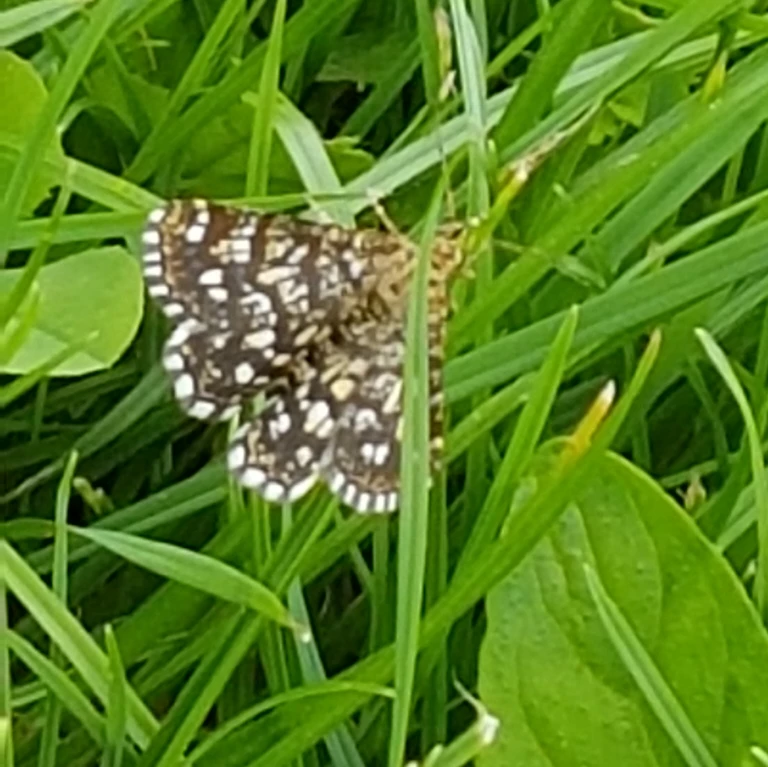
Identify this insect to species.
Chiasmia clathrata
